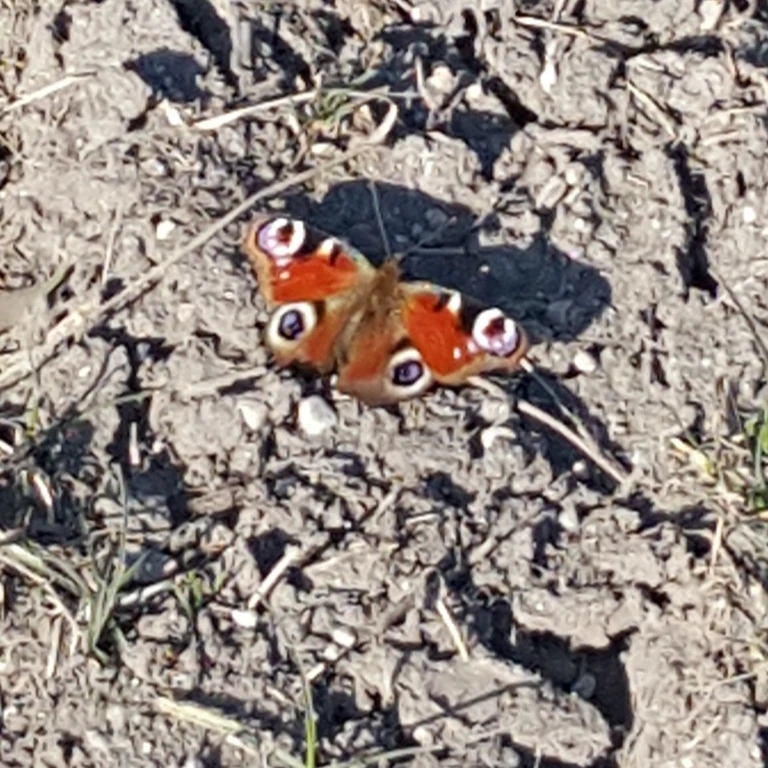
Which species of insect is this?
Aglais io
